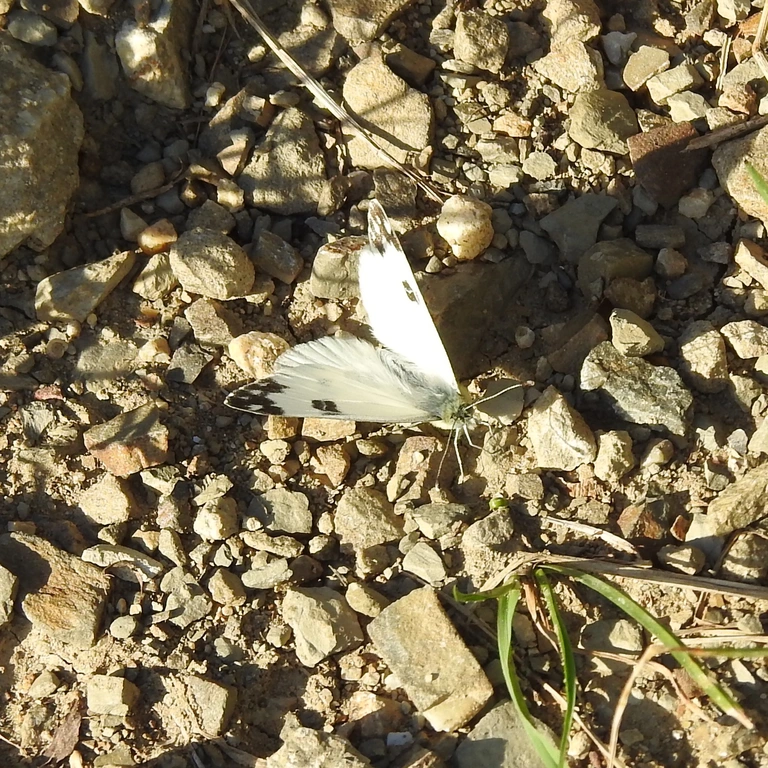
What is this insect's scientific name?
Pontia edusa
